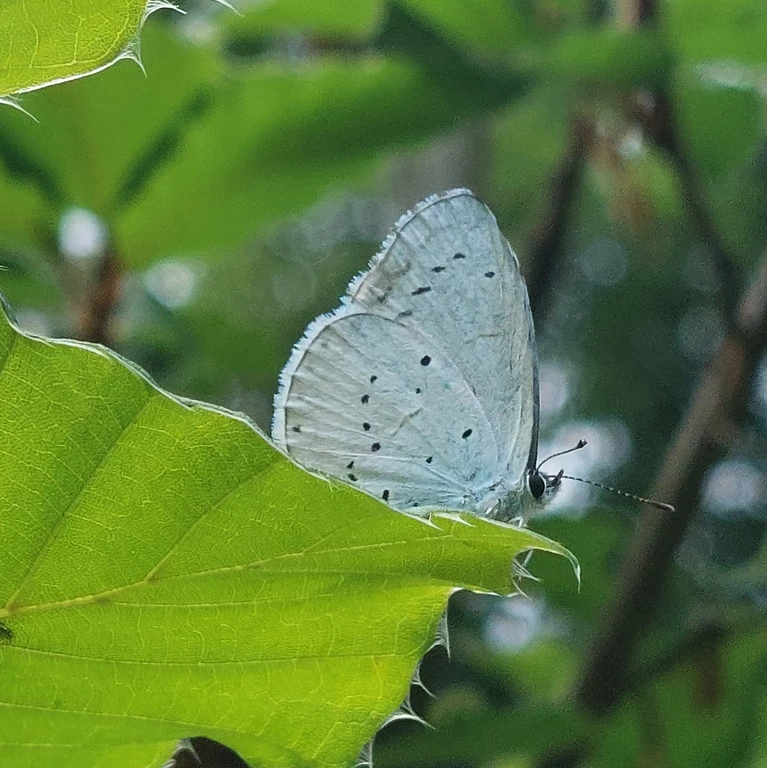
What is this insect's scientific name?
Celastrina argiolus
